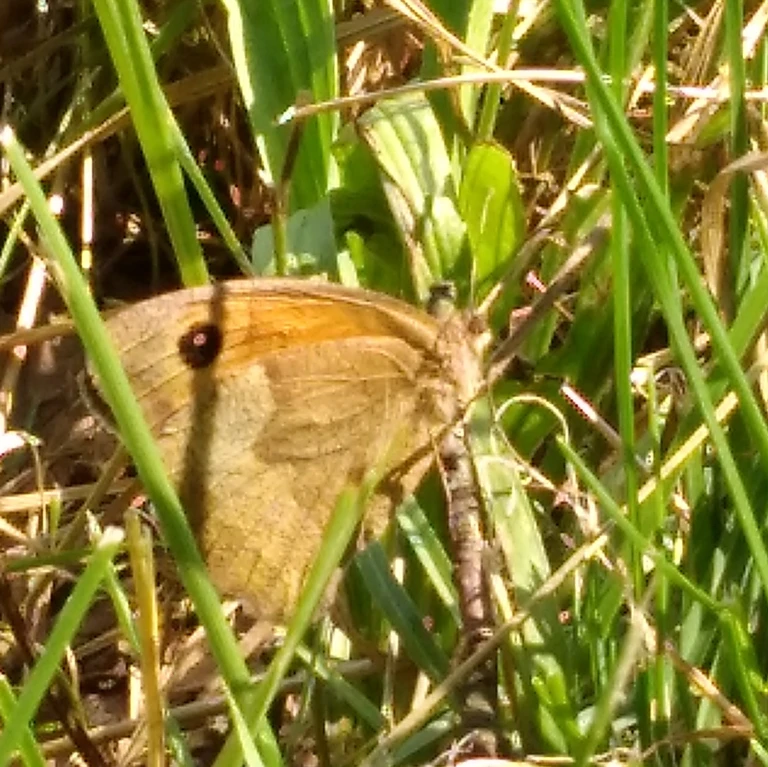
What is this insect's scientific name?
Maniola jurtina
